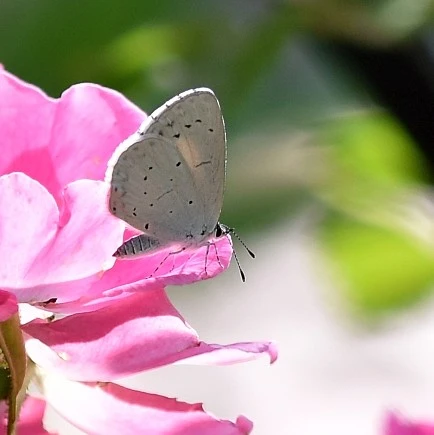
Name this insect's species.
Celastrina argiolus
